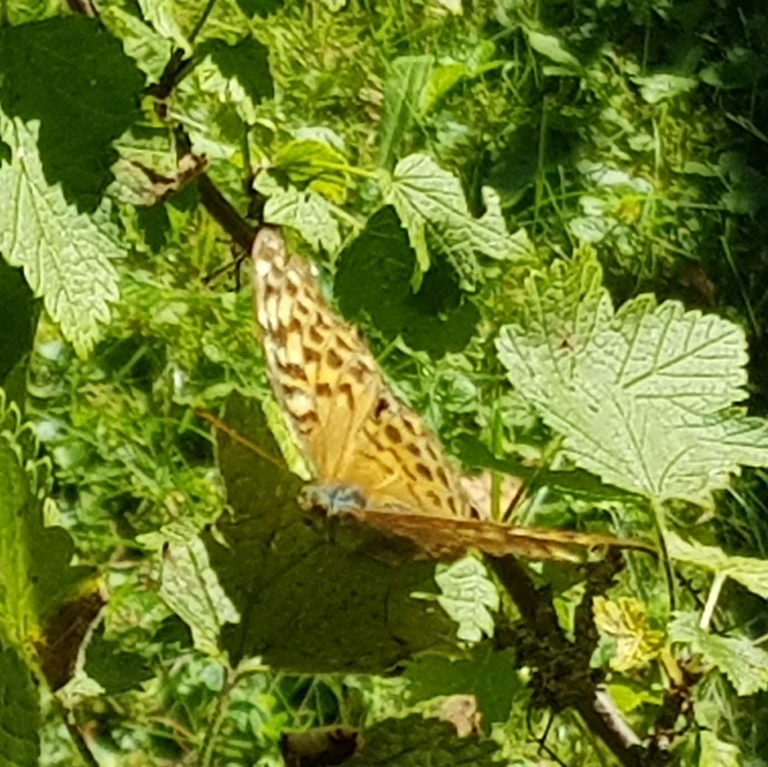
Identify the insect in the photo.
Argynnis paphia
